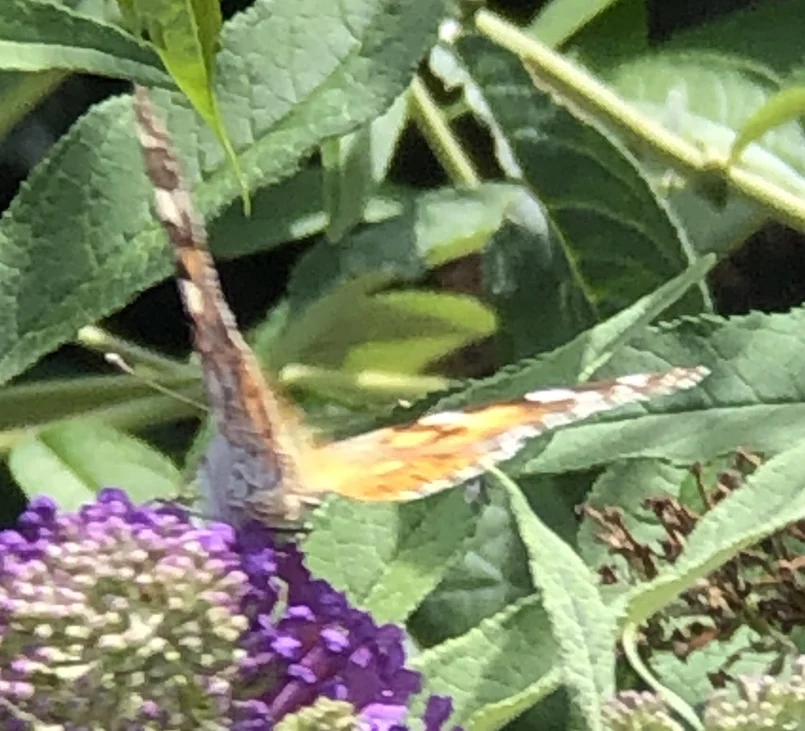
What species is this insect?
Vanessa cardui
